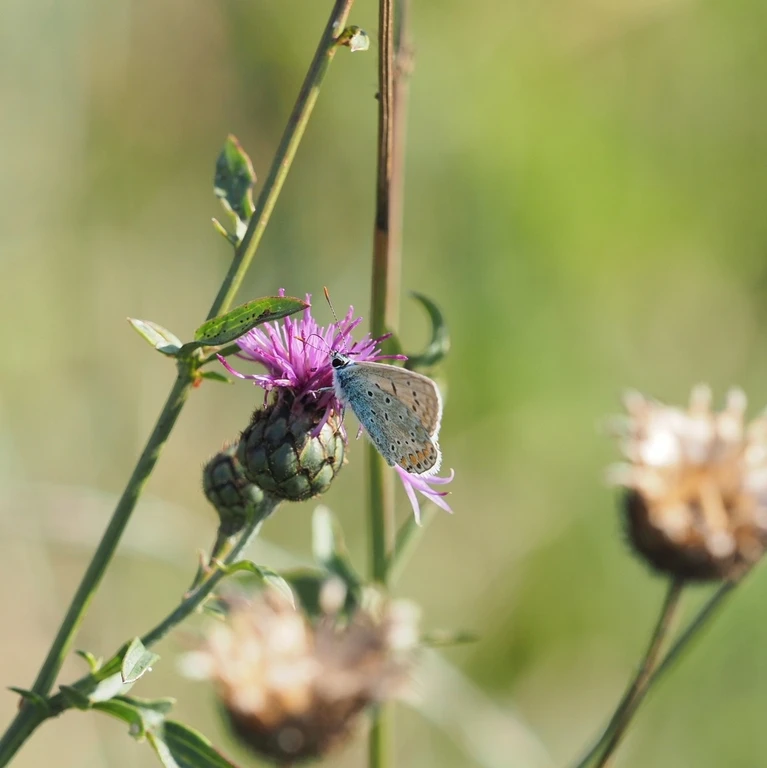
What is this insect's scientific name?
Polyommatus icarus
